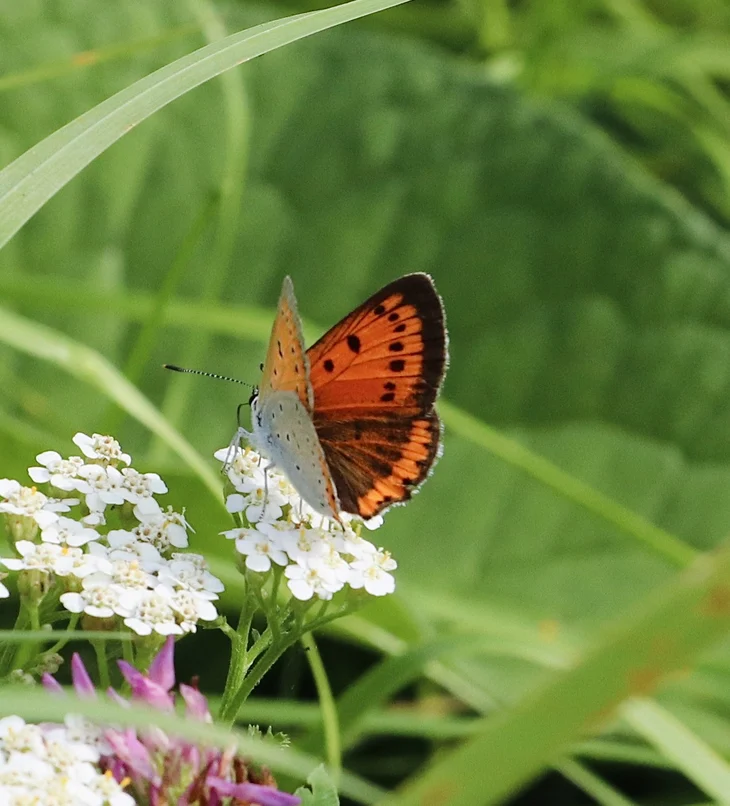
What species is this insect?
Lycaena dispar
